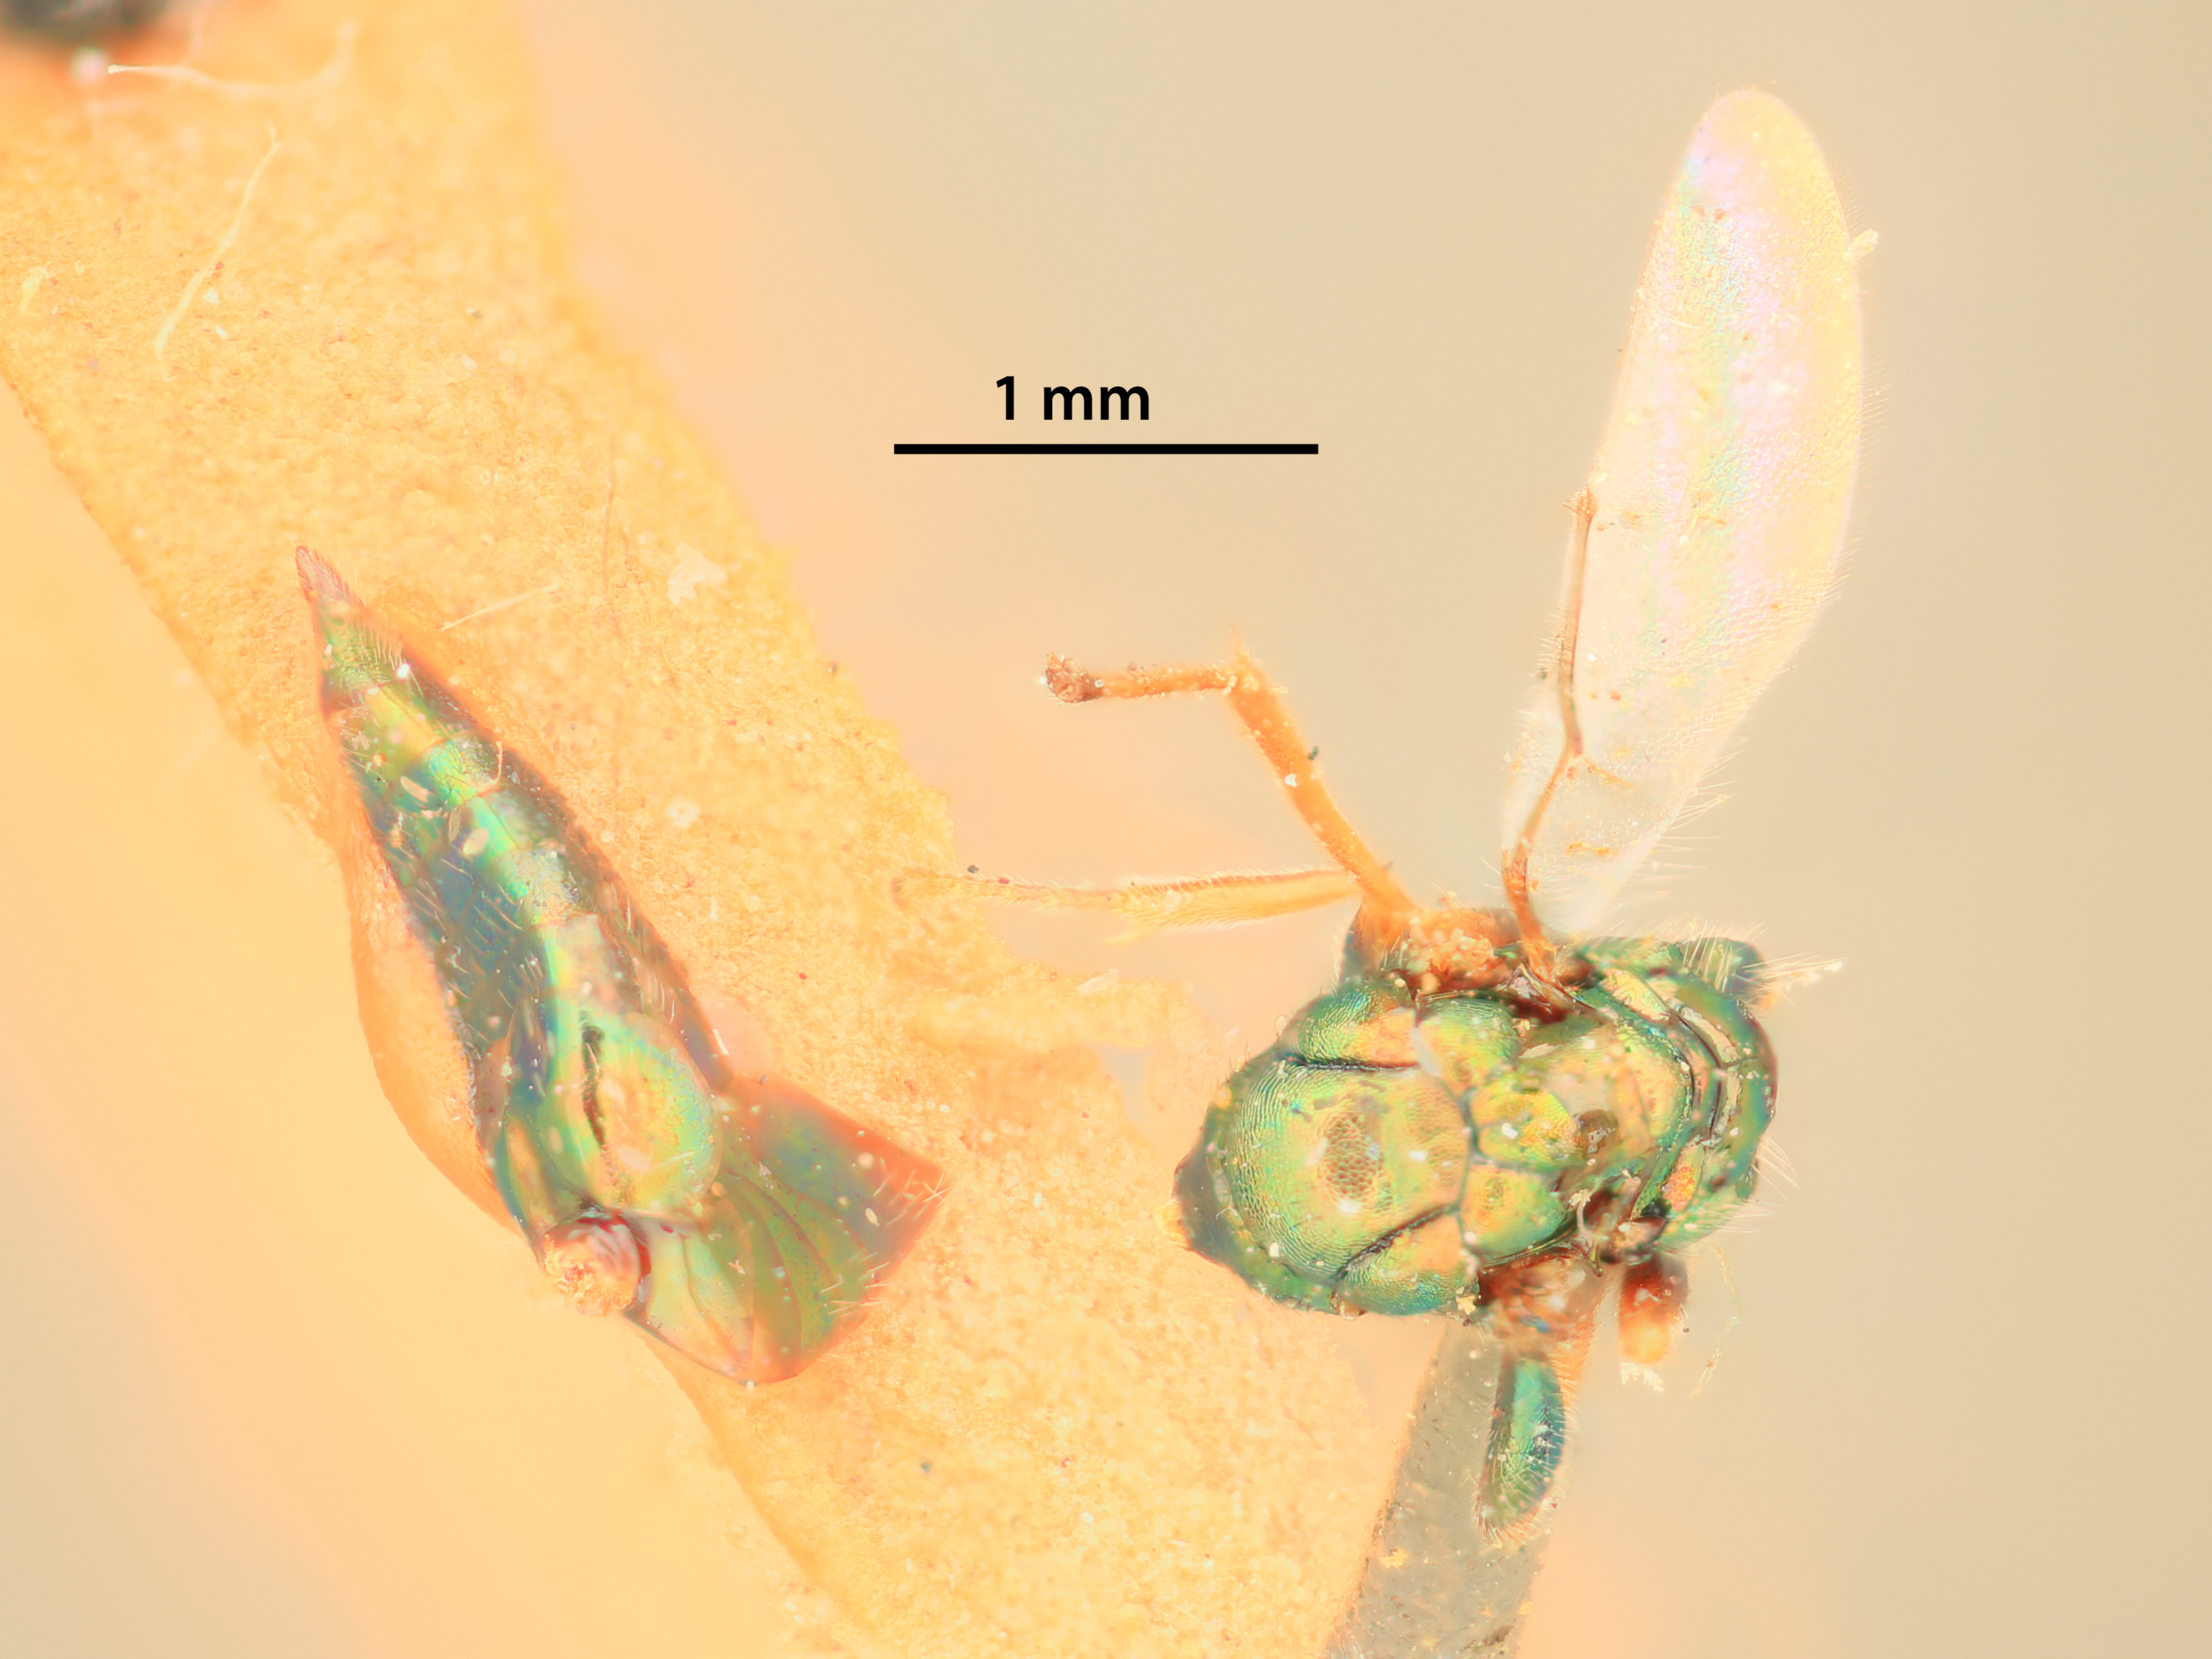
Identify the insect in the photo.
Lamprotatus conicus
